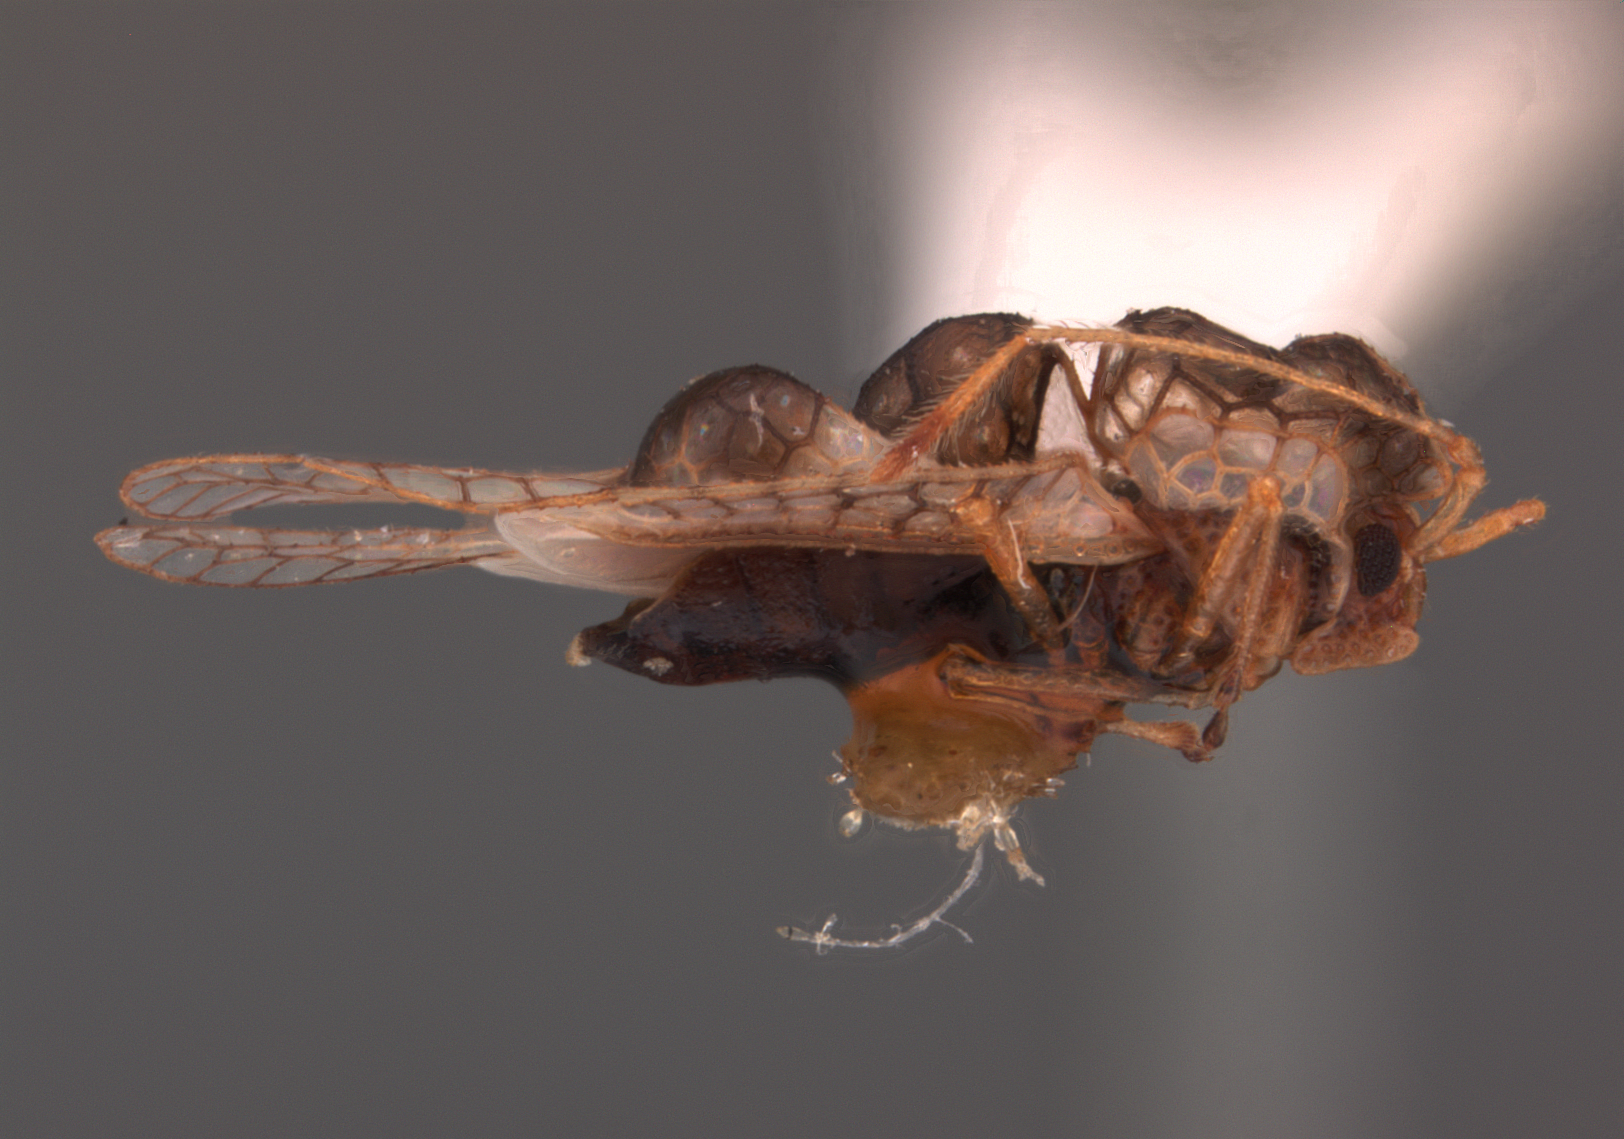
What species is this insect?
Dicysta sagillata
